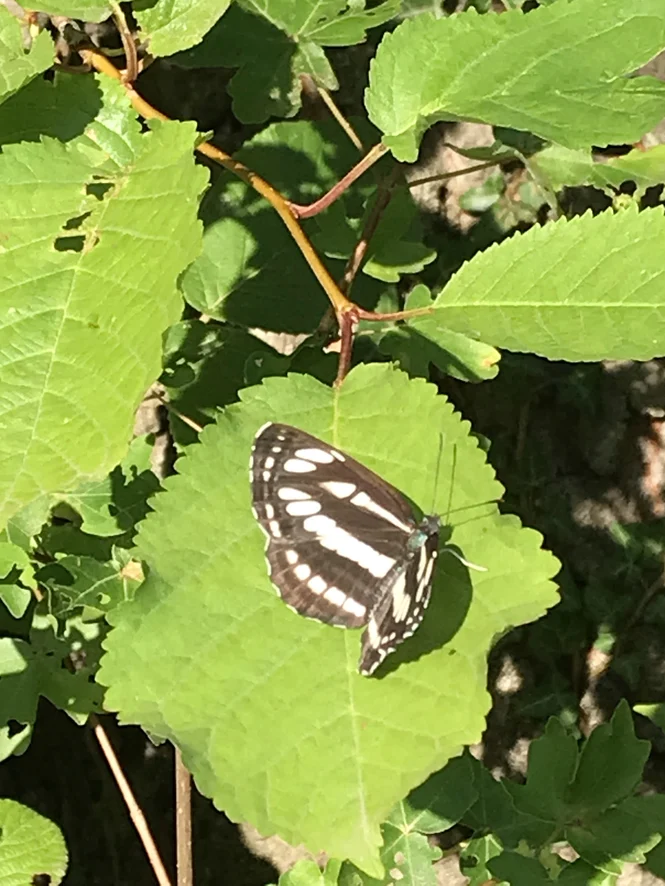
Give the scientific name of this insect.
Neptis sappho
